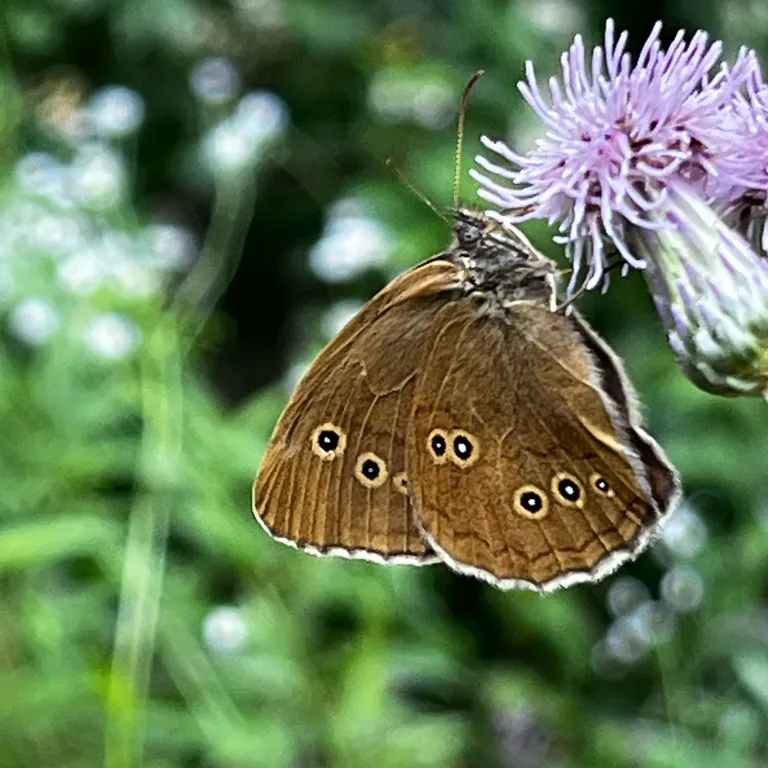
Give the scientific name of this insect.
Aphantopus hyperantus
